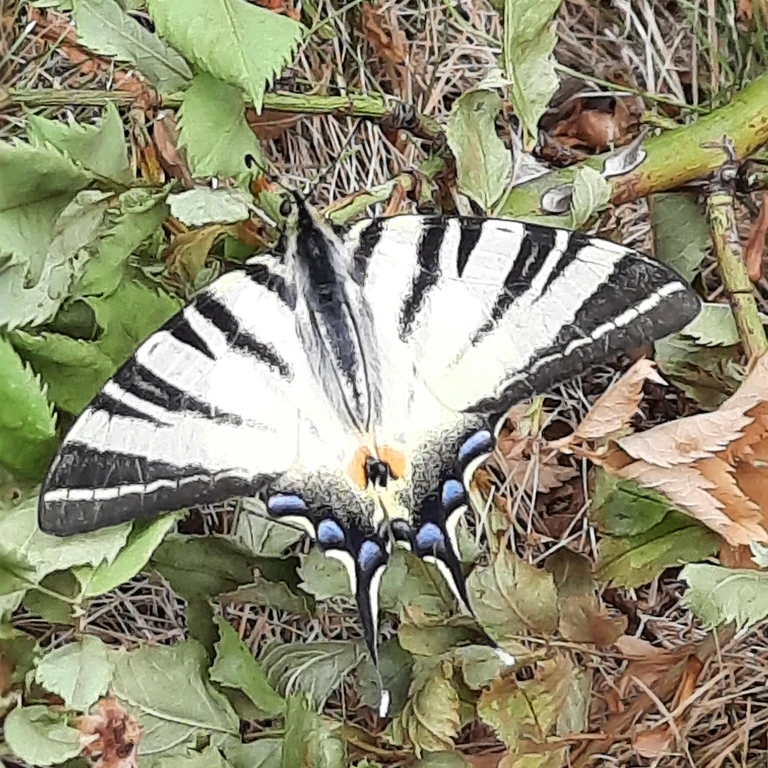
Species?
Iphiclides podalirius
